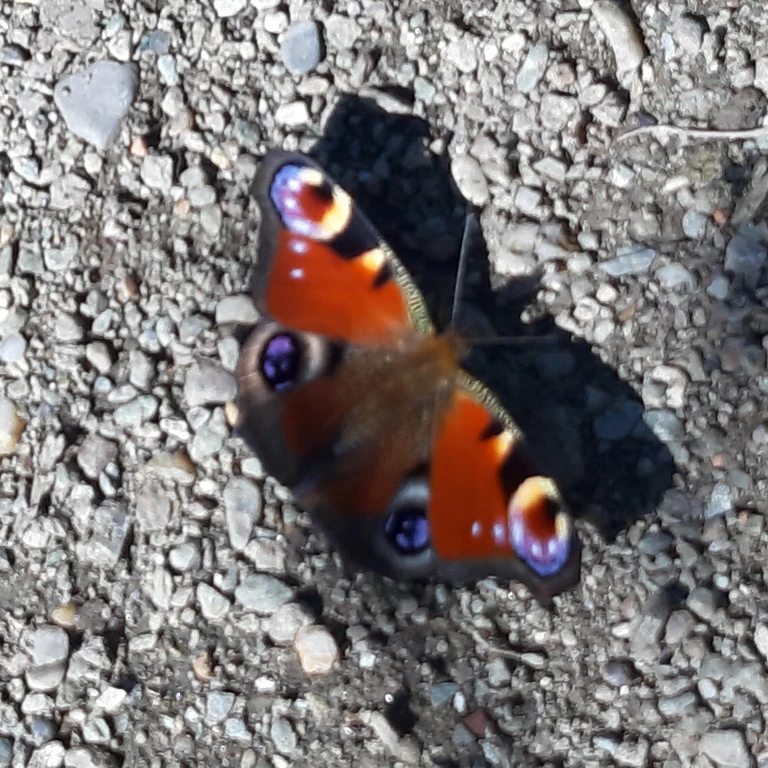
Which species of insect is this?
Aglais io
